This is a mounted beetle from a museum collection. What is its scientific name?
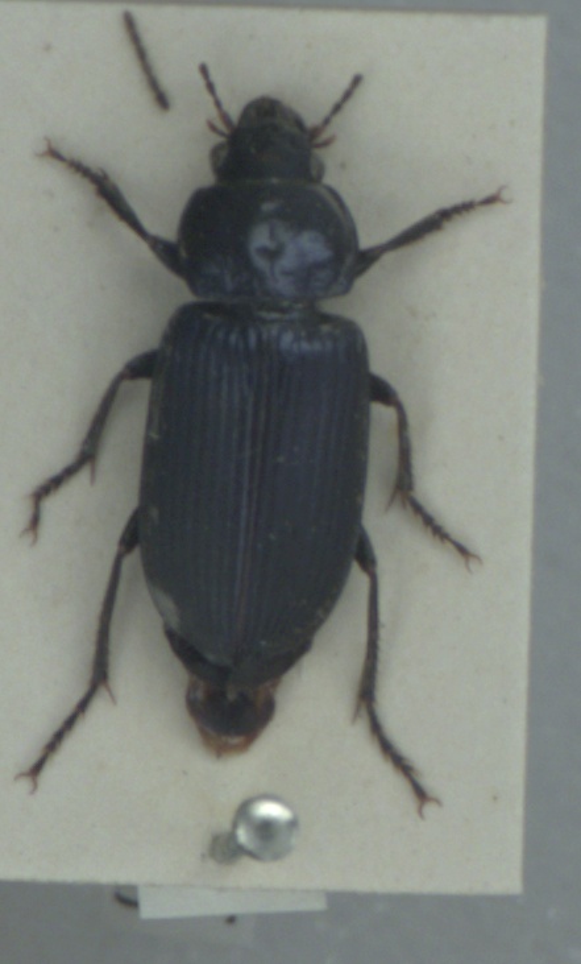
Anisodactylus poeciloides
